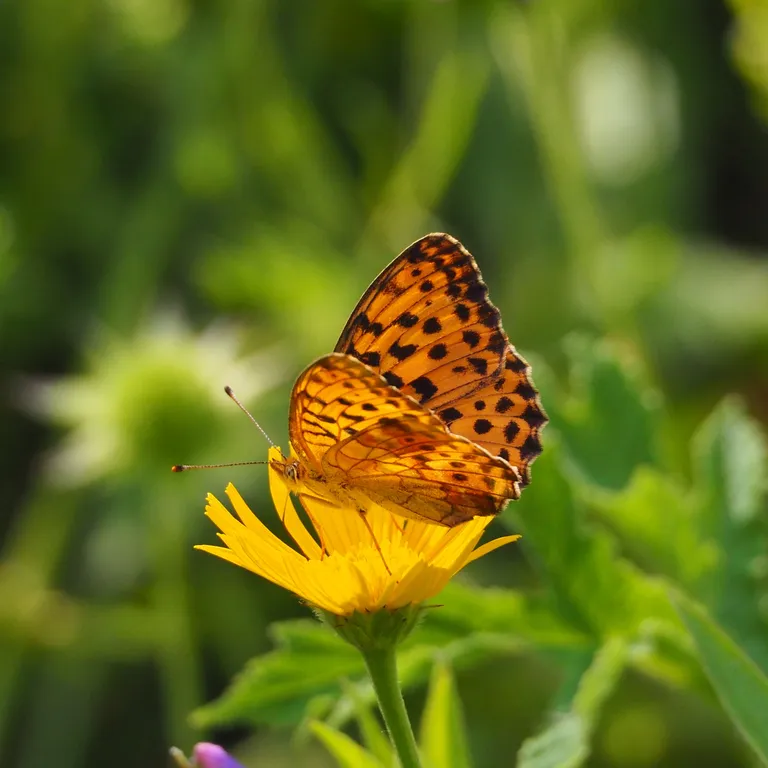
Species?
Brenthis daphne
